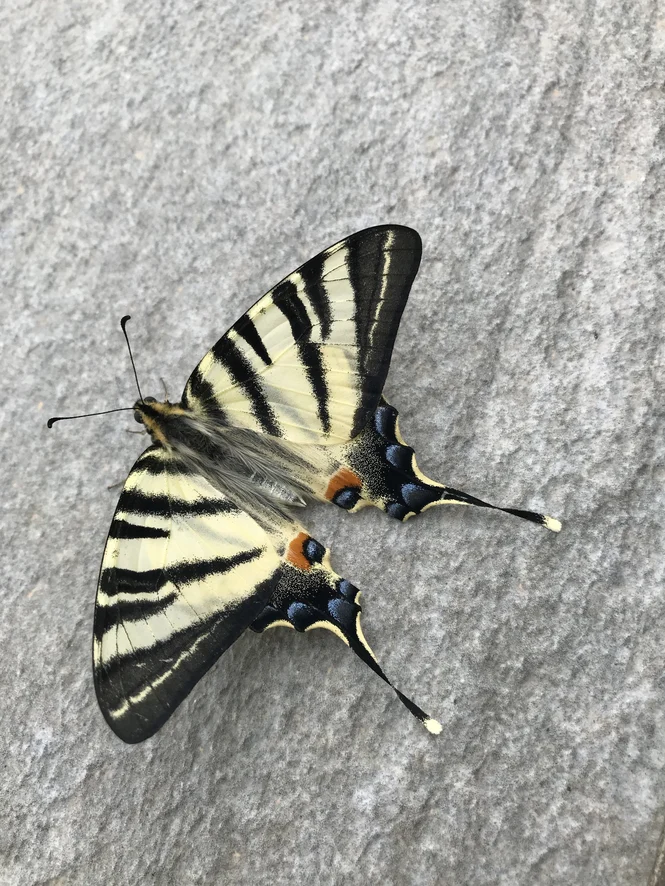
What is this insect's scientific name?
Iphiclides podalirius
